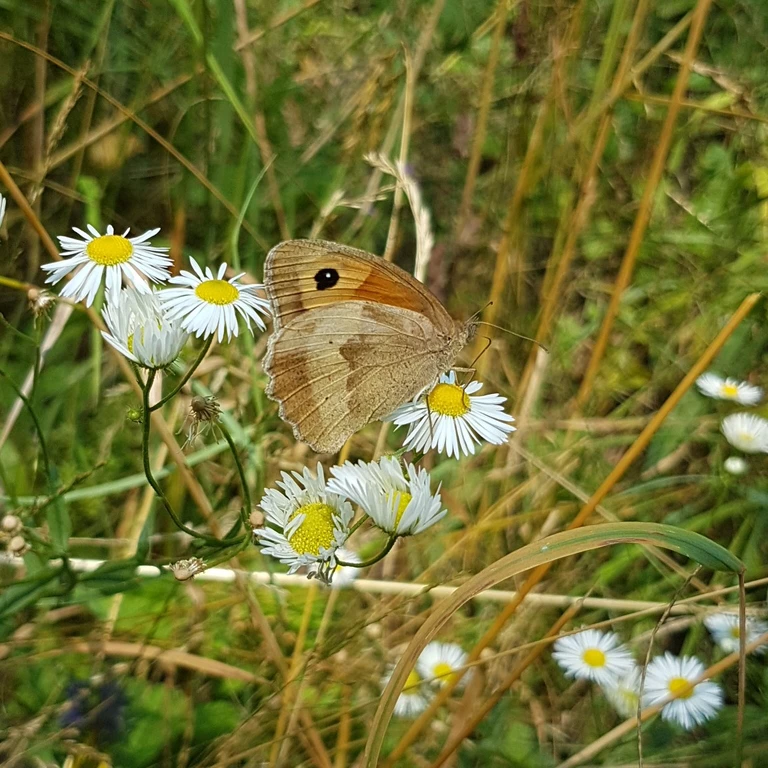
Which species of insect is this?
Maniola jurtina
